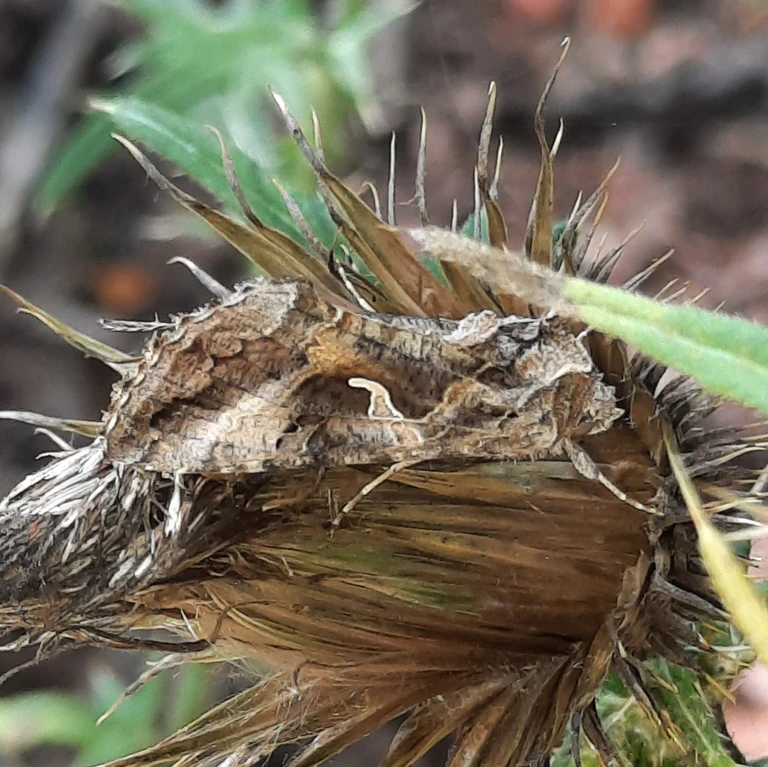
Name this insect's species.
Autographa gamma
